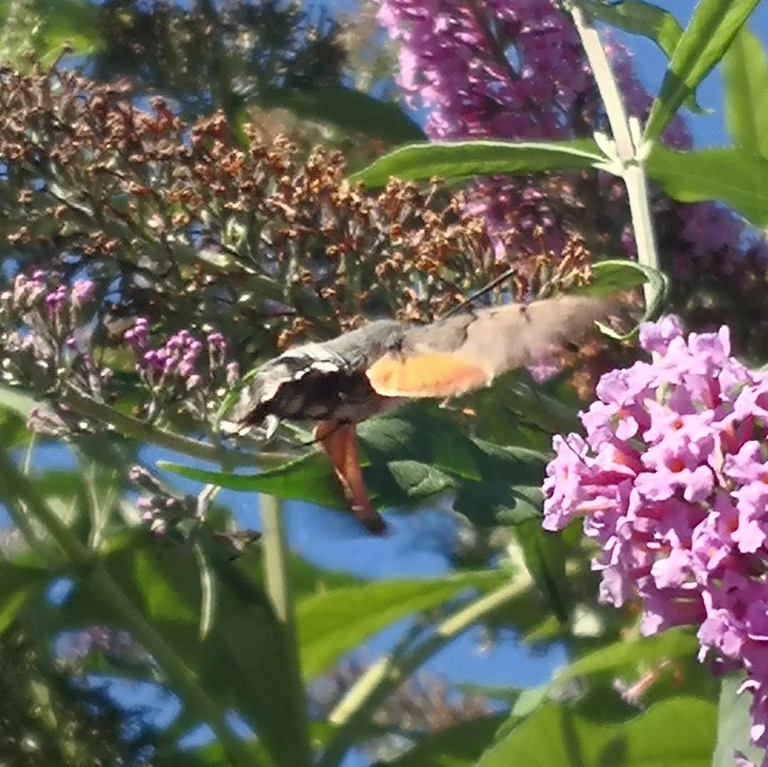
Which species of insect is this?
Macroglossum stellatarum
